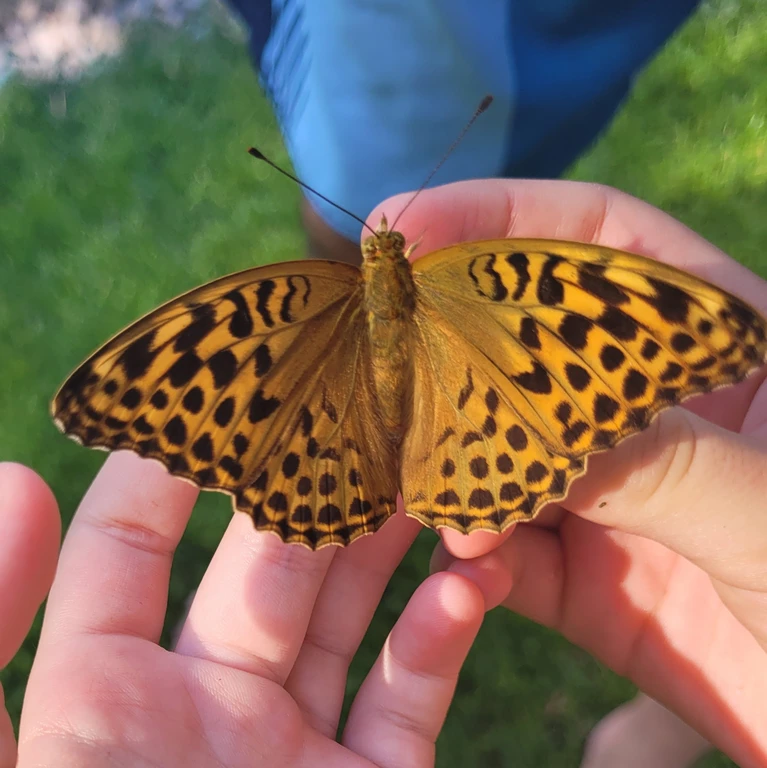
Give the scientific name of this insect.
Argynnis paphia
